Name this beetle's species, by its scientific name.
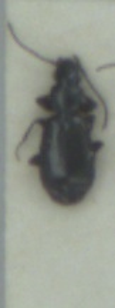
Microlestes maurus
